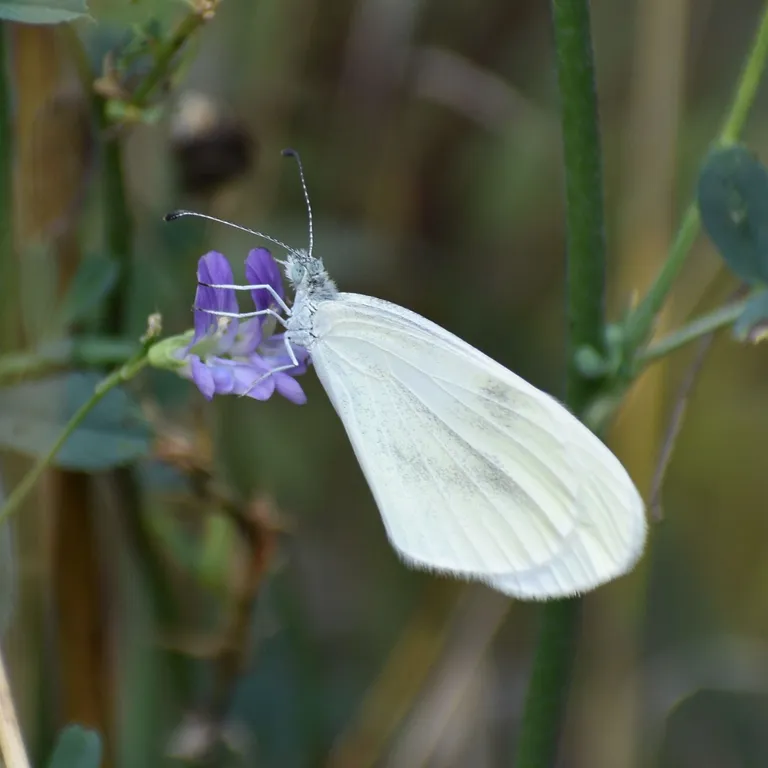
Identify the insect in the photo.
Leptidea sinapis/juvernica
